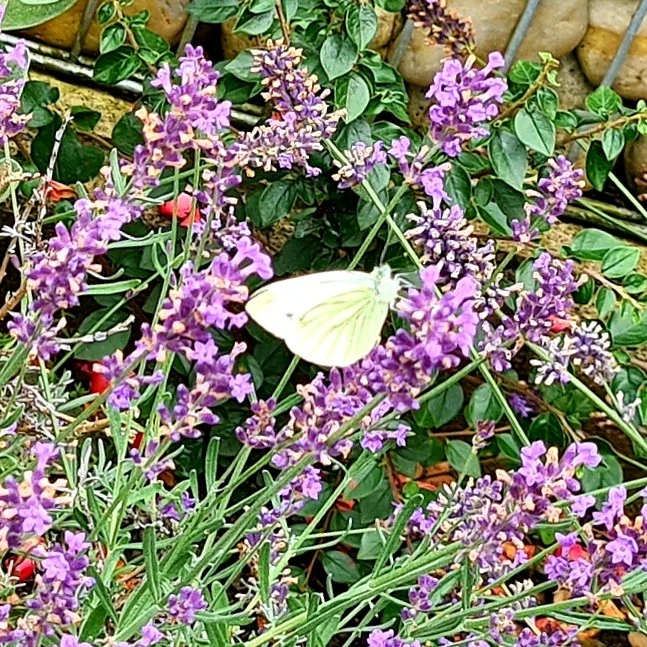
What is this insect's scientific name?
Pieris napi
